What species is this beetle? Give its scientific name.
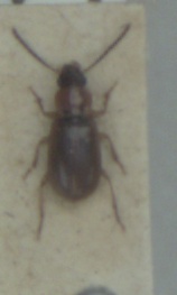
Acupalpus dubius
